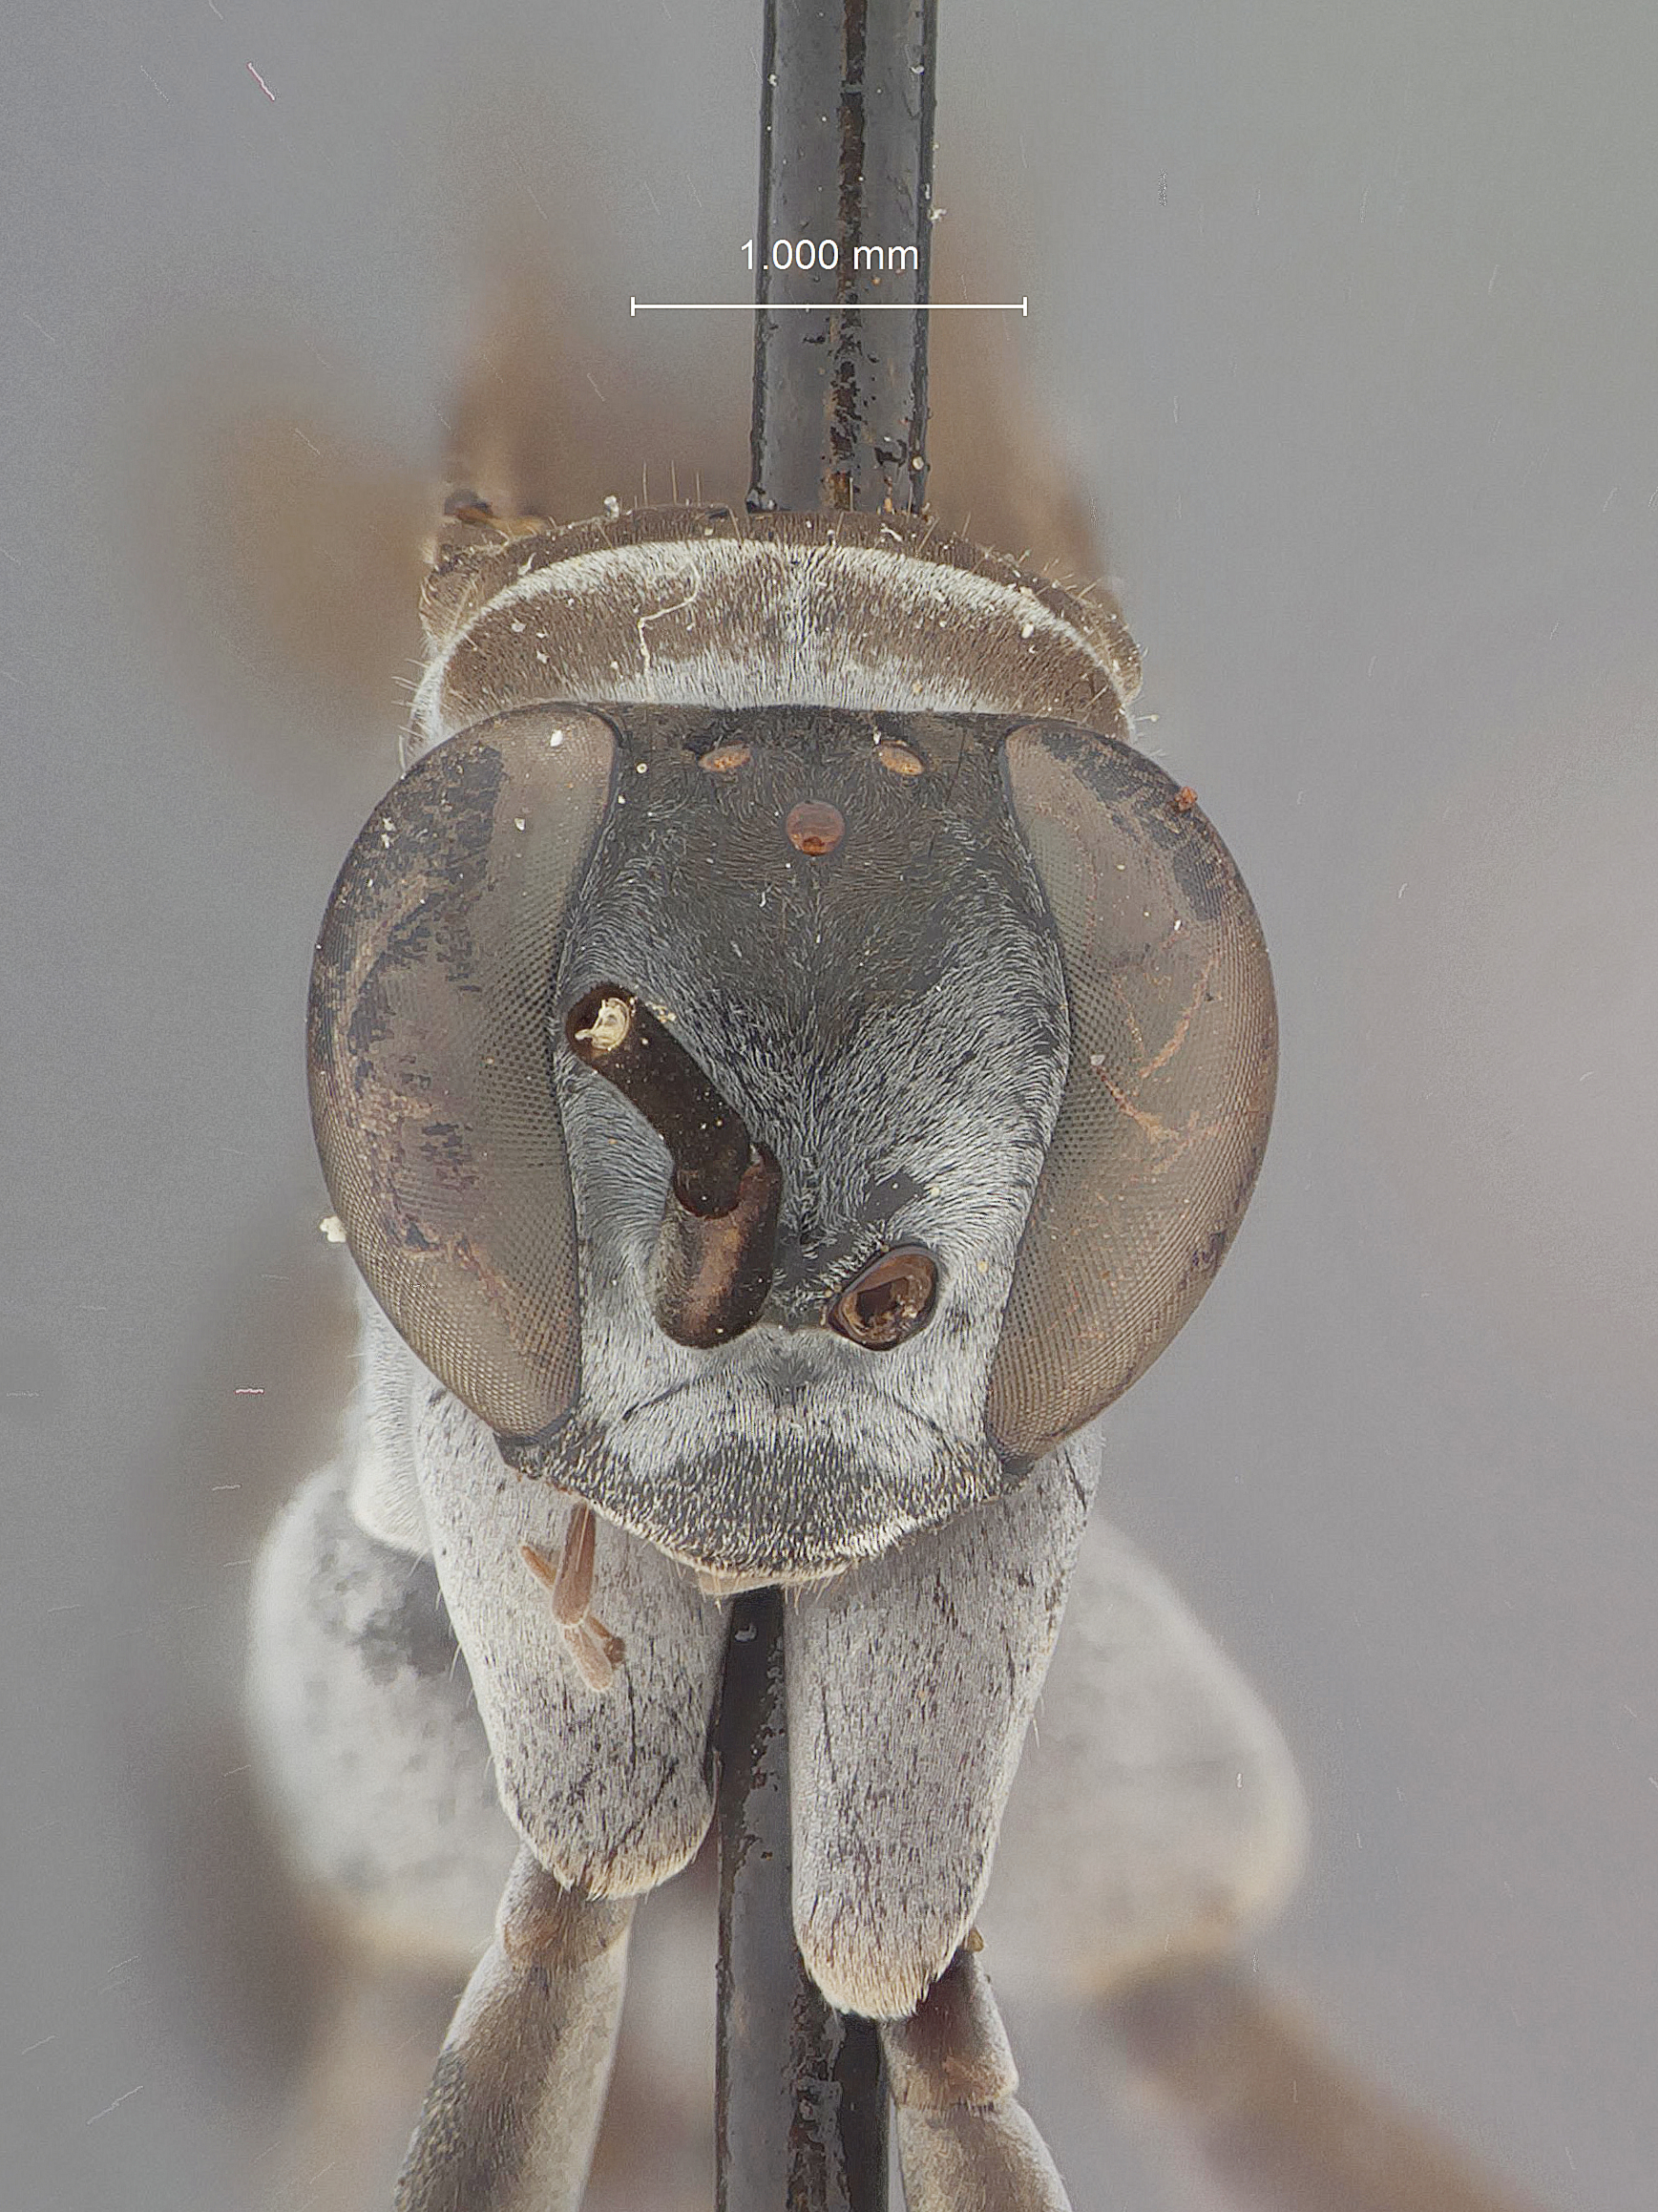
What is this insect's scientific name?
Episyron smithi
